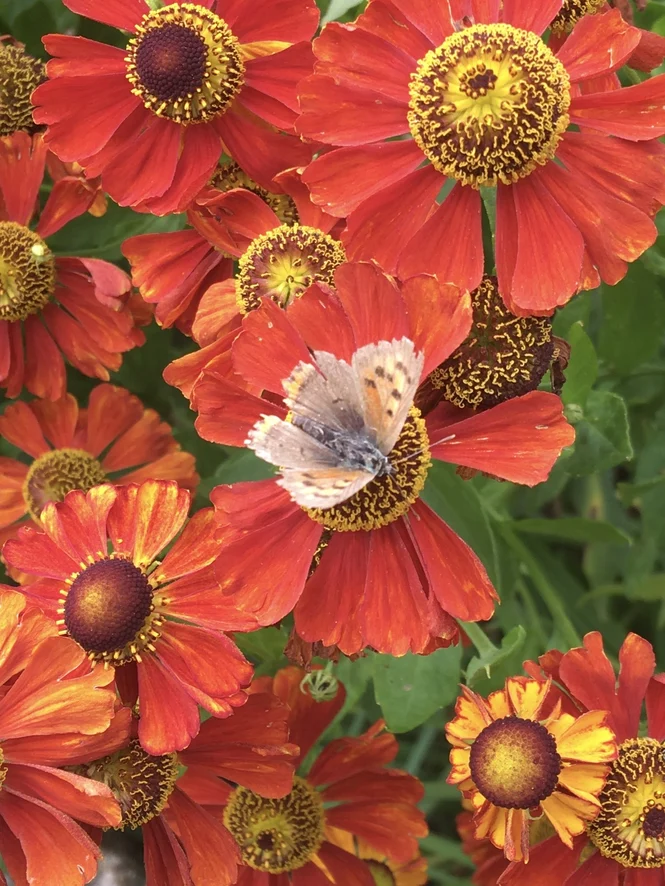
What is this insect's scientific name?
Lycaena phlaeas
